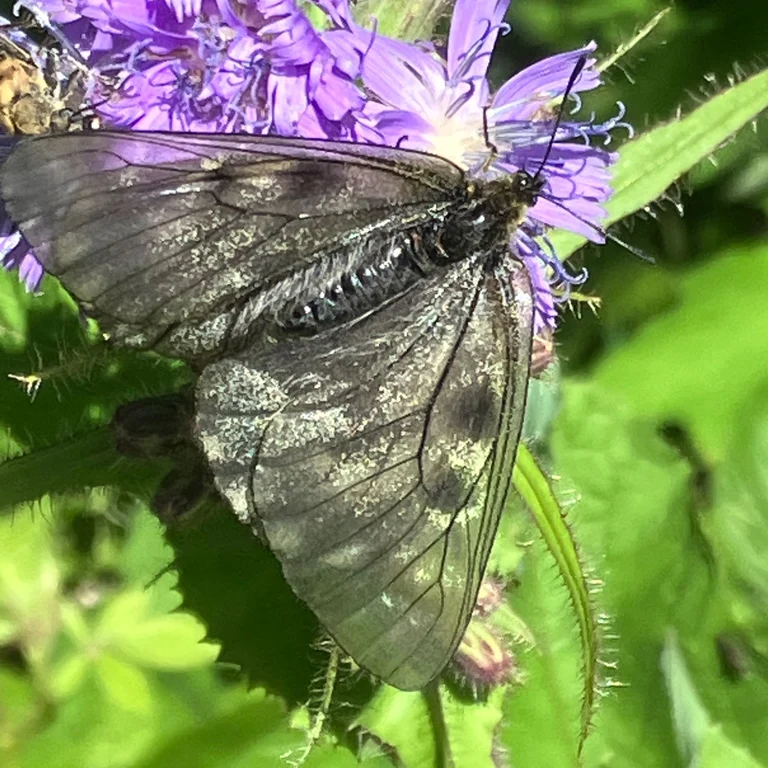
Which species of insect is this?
Parnassius mnemosyne
